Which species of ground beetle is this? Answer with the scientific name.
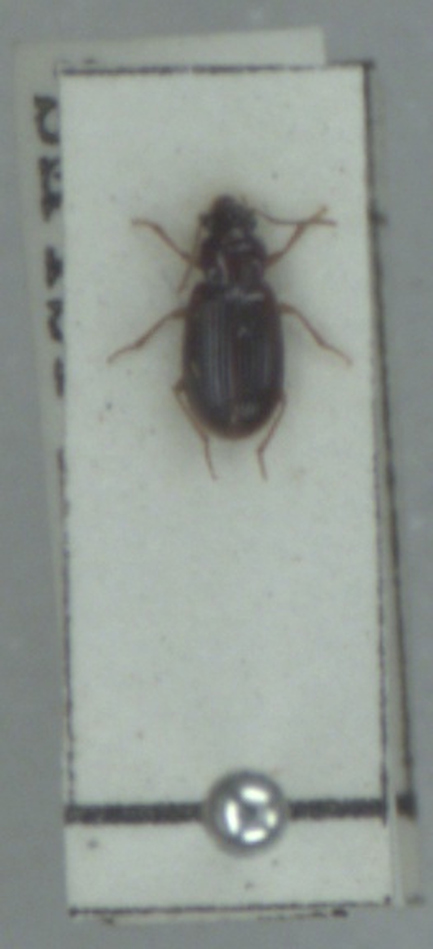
Bradycellus harpalinus
